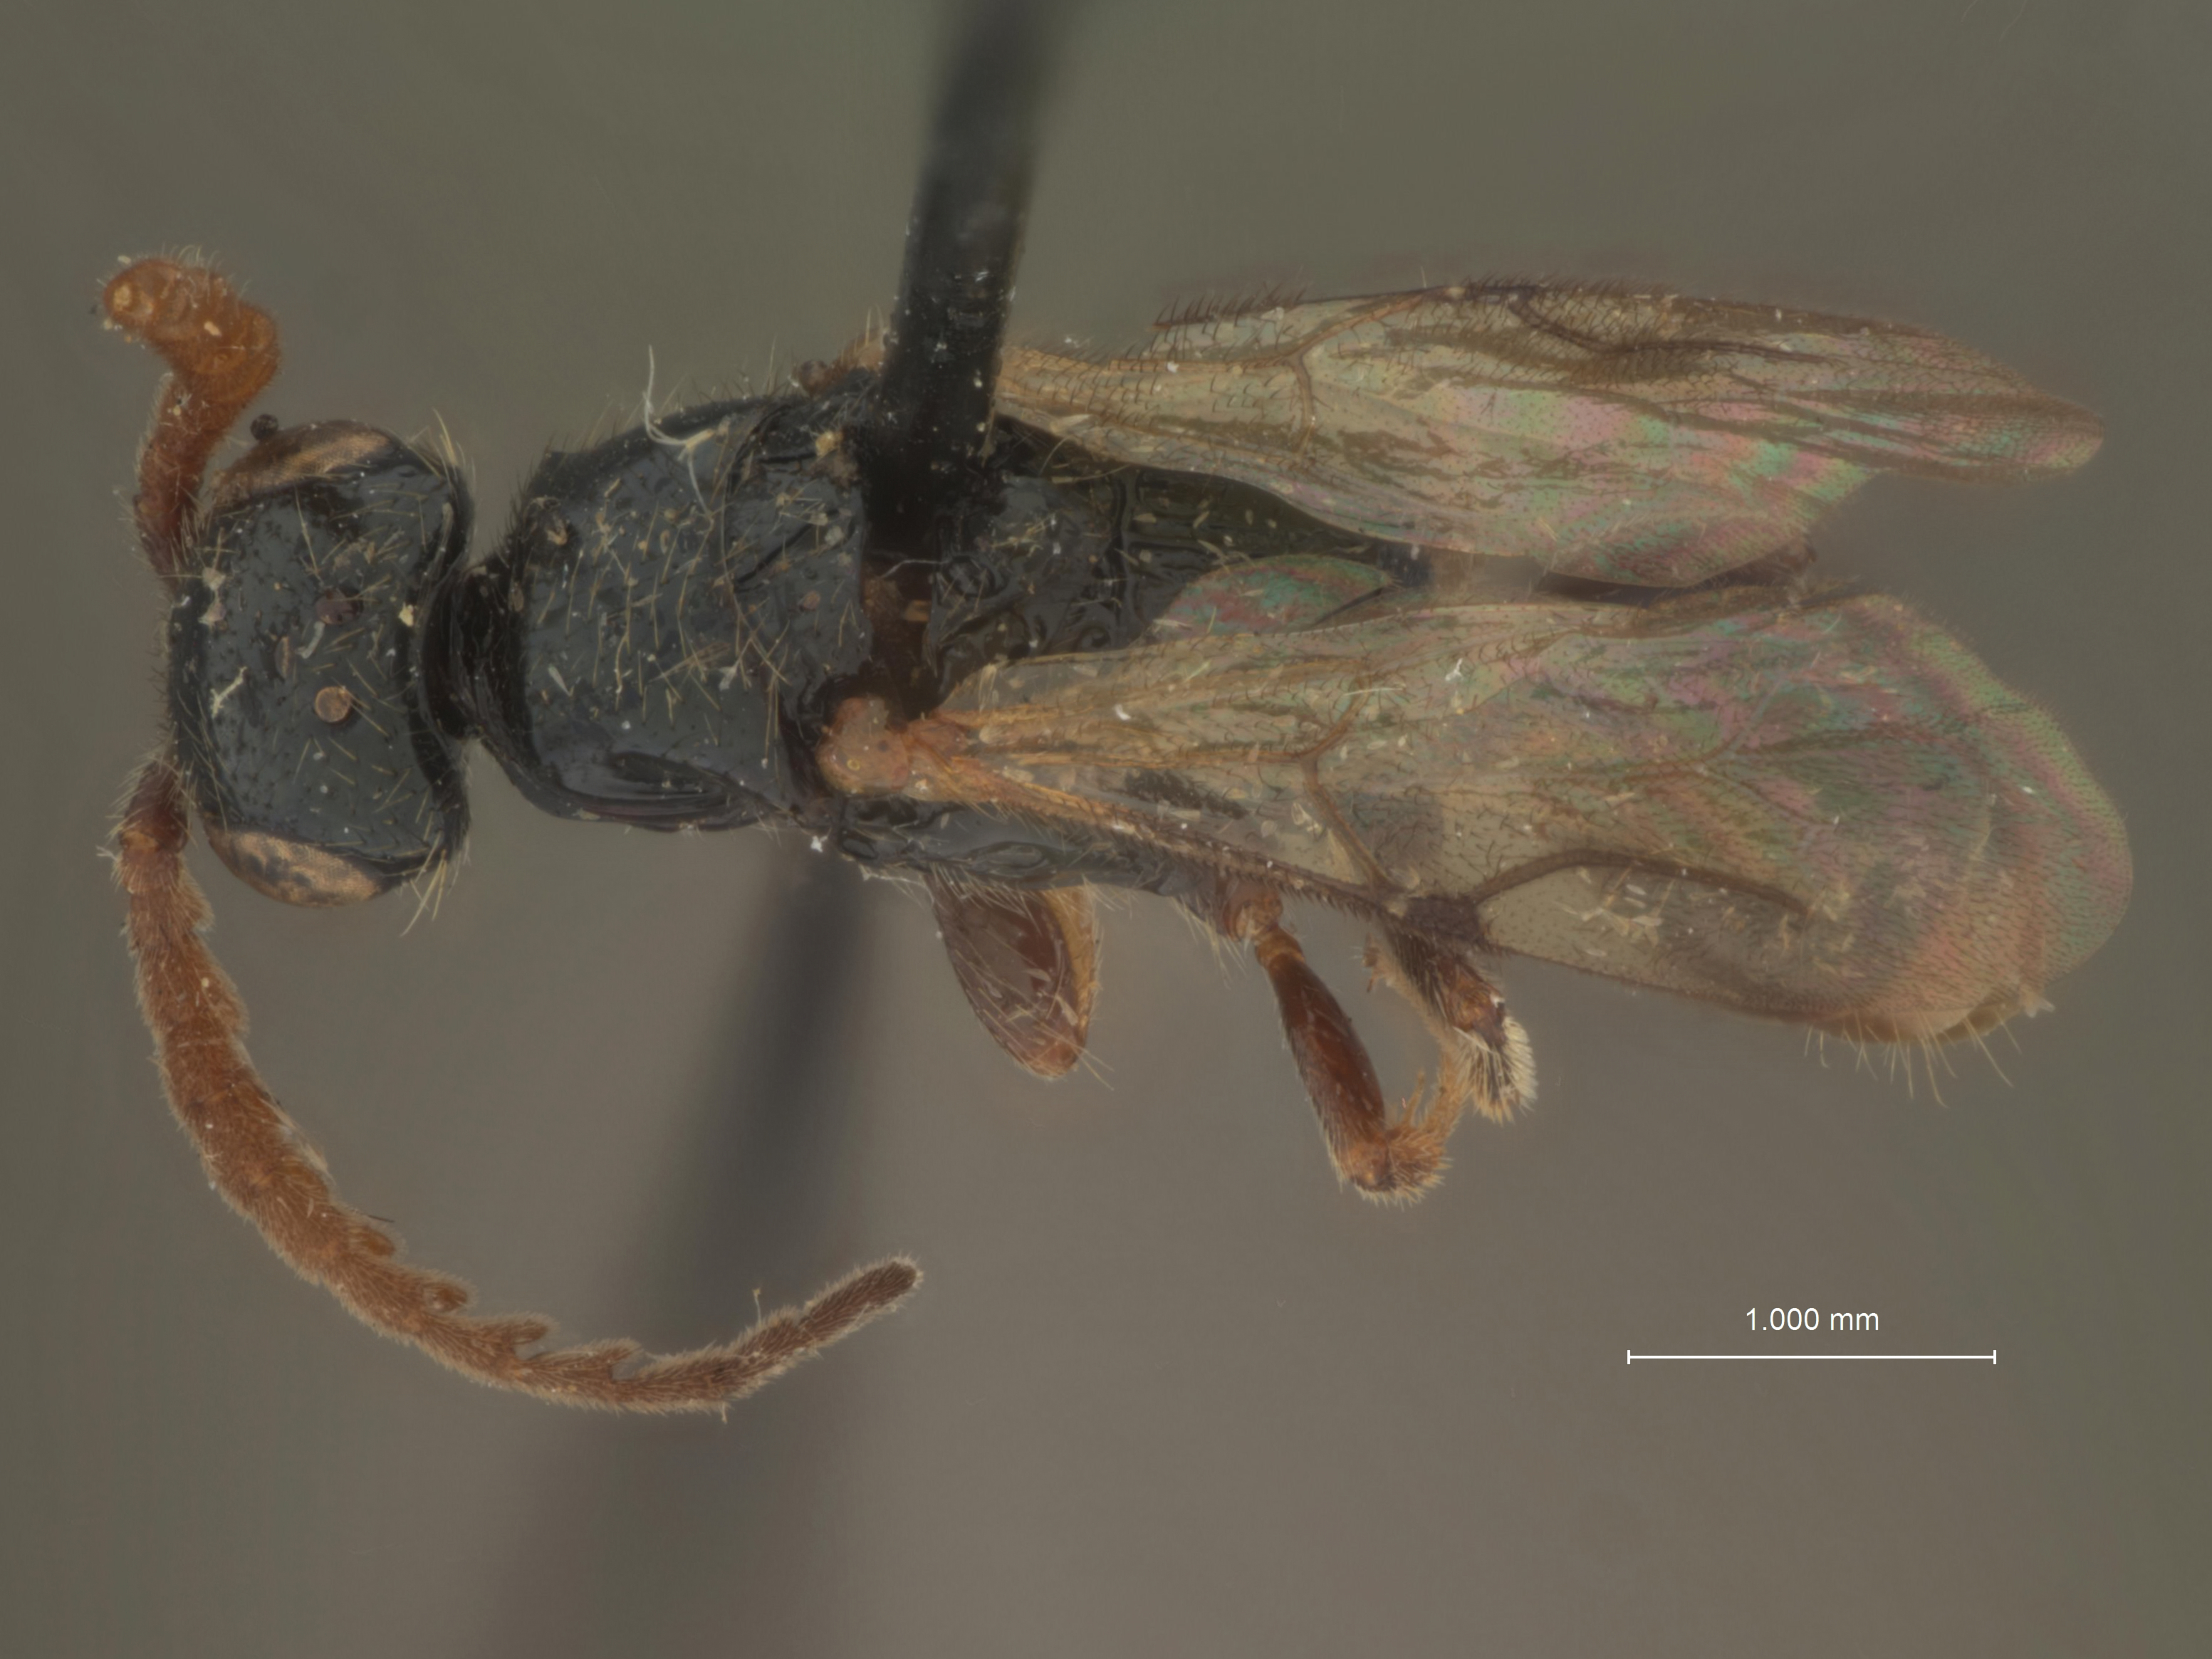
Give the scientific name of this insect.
Calyozina neotropica
